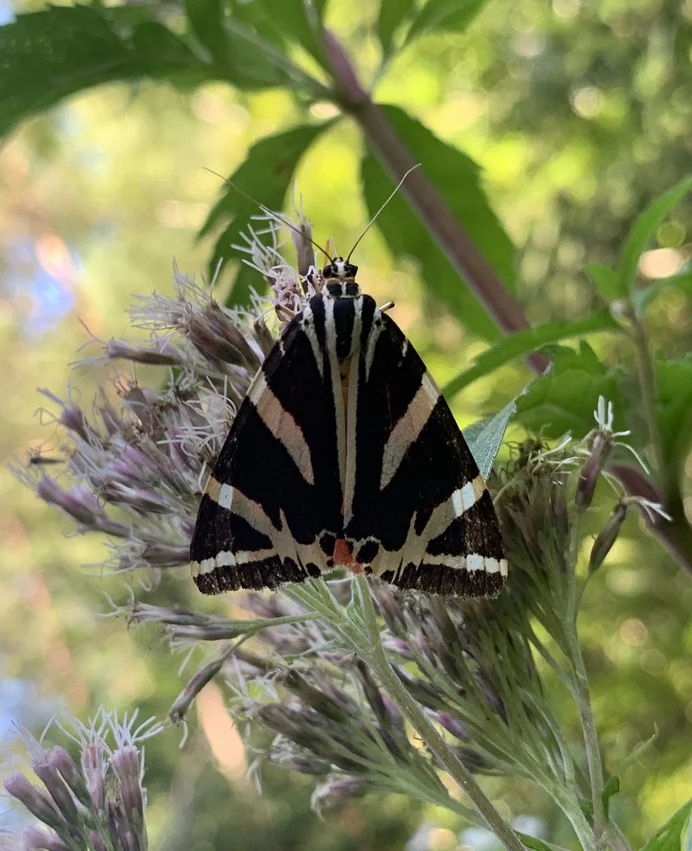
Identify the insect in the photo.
Euplagia quadripunctaria
